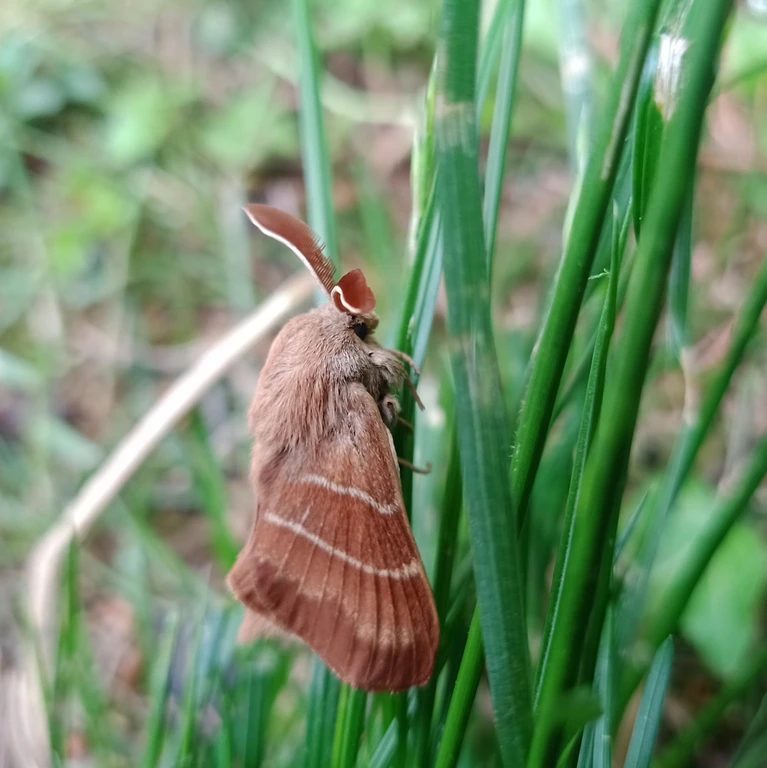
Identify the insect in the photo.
Macrothylacia rubi
